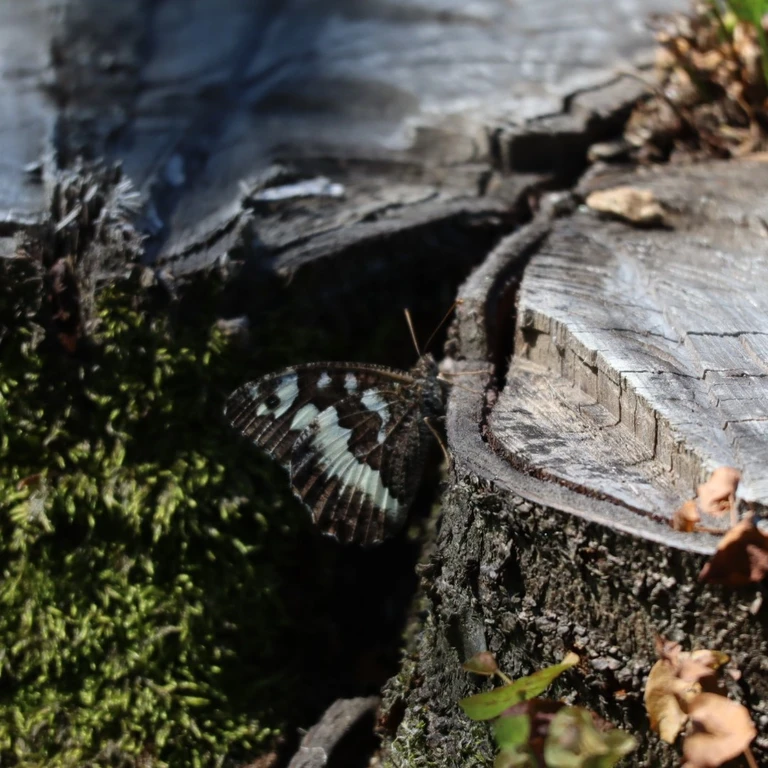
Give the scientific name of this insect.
Brintesia circe
